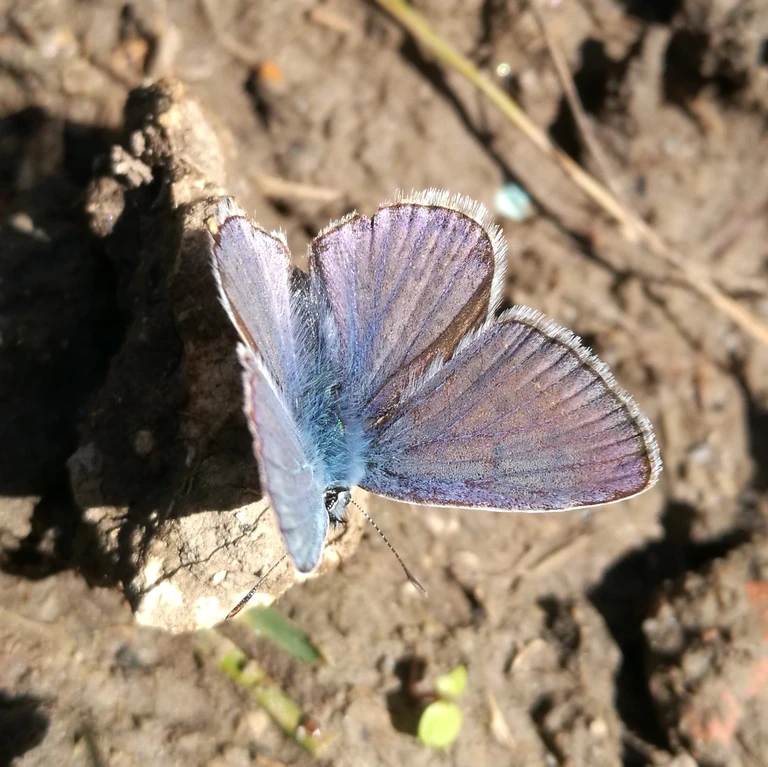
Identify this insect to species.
Polyommatus icarus
